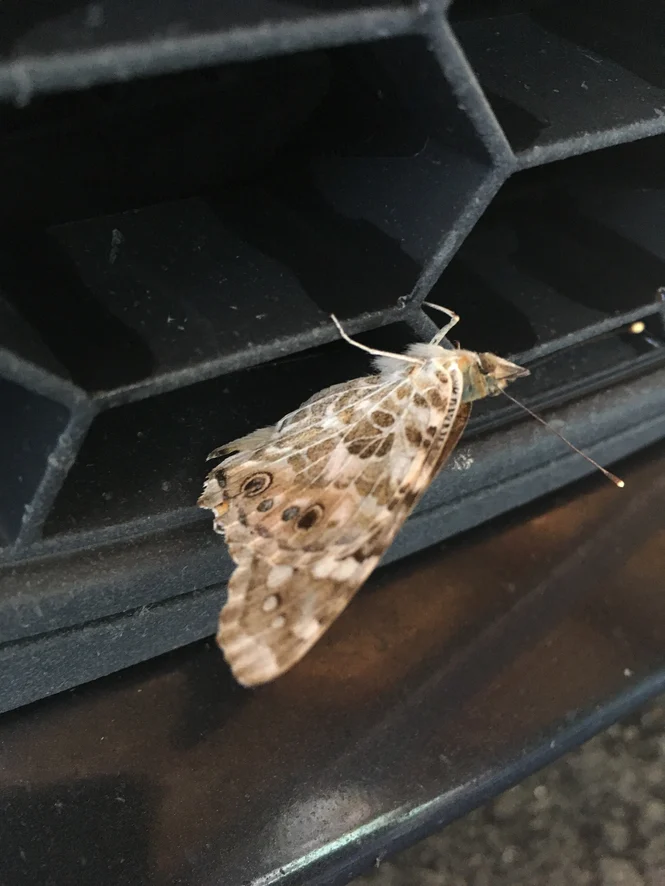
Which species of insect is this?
Vanessa cardui
